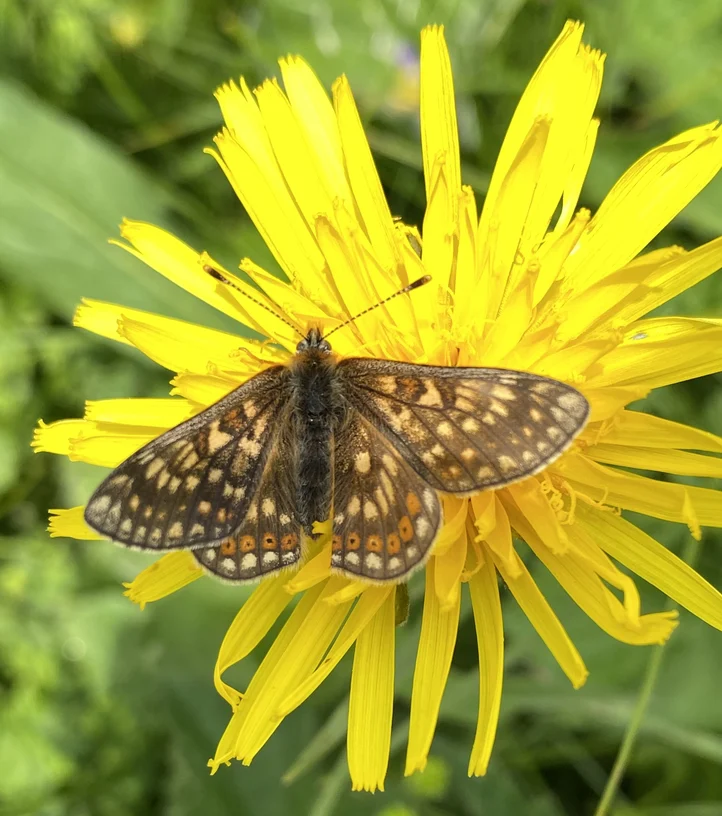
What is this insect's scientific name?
Euphydryas aurinia
